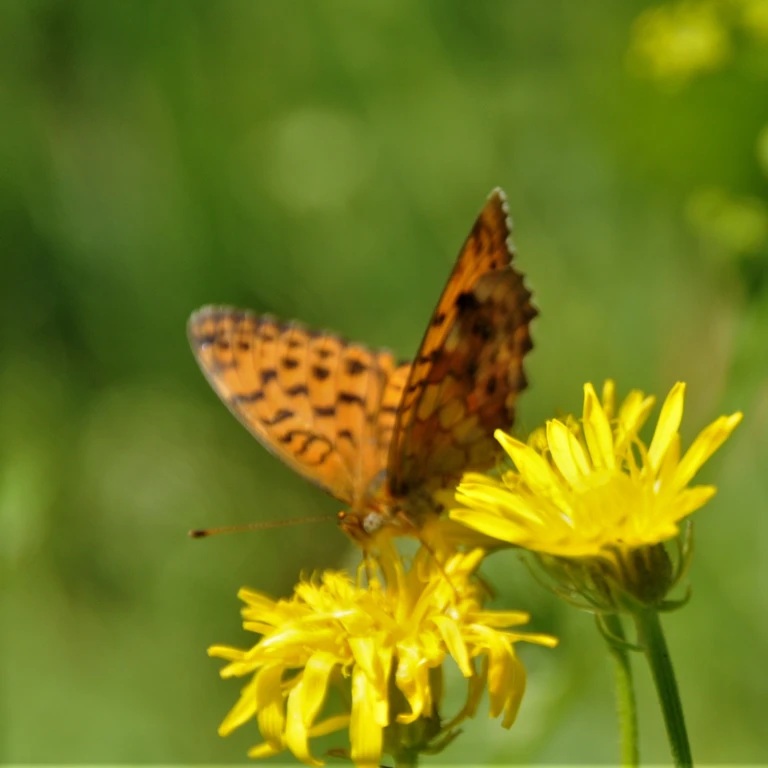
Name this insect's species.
Brenthis daphne
